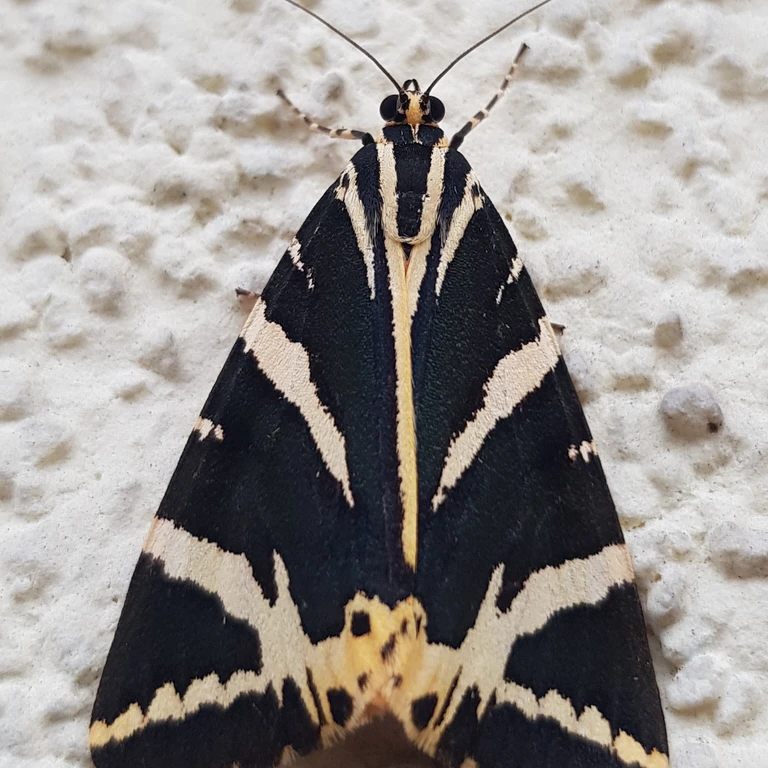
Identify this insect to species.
Euplagia quadripunctaria
